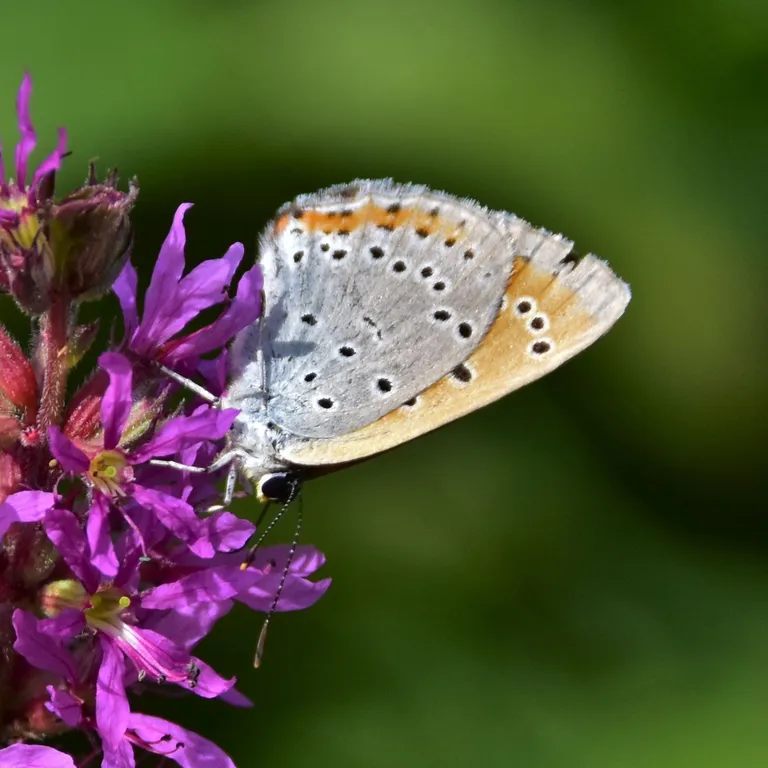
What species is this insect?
Lycaena dispar
